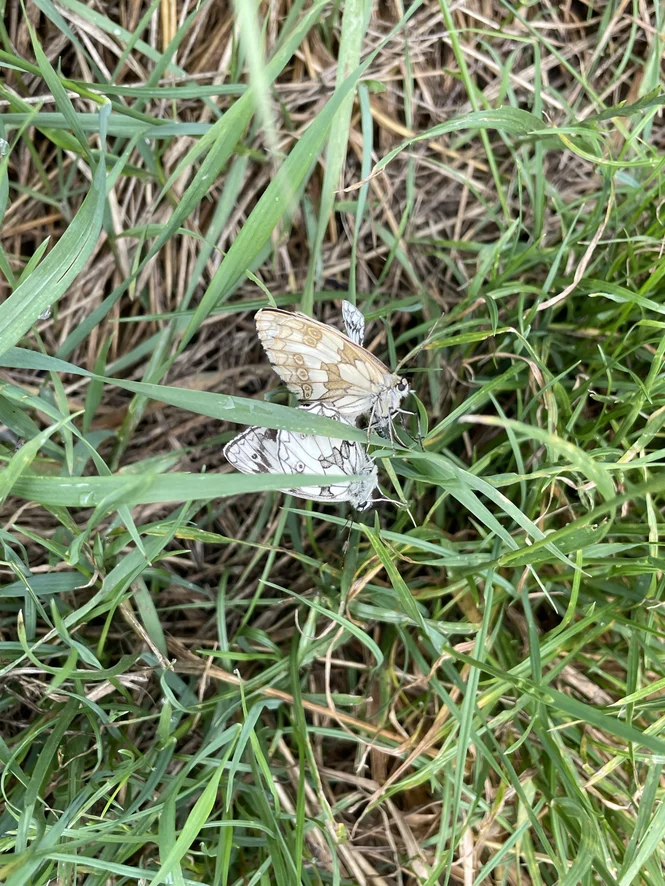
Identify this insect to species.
Melanargia galathea
